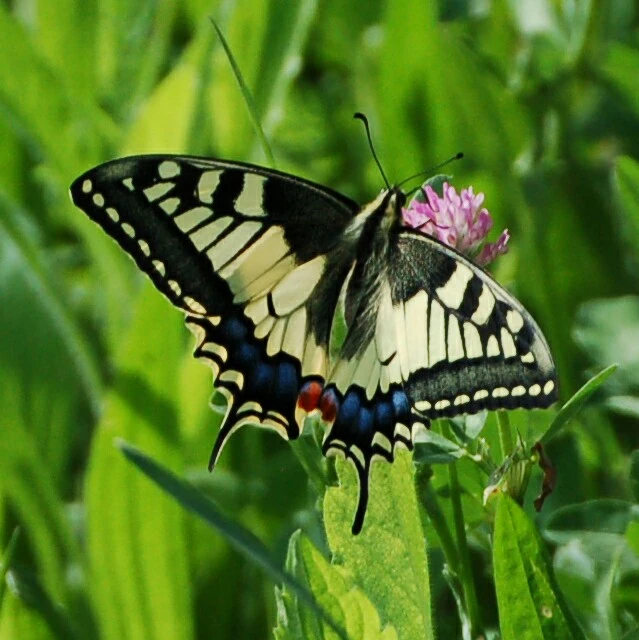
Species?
Papilio machaon
